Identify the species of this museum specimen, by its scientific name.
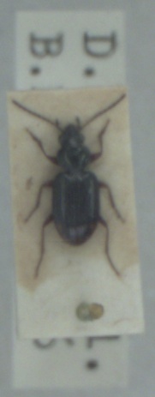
Bembidion lunulatum
